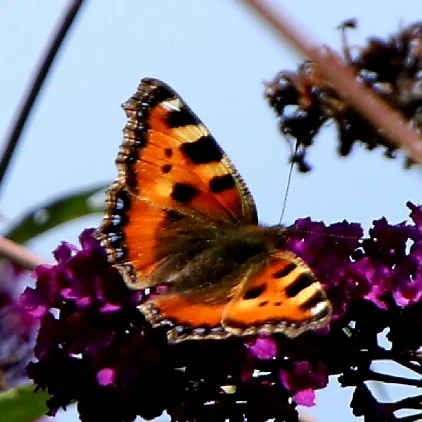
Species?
Aglais urticae
